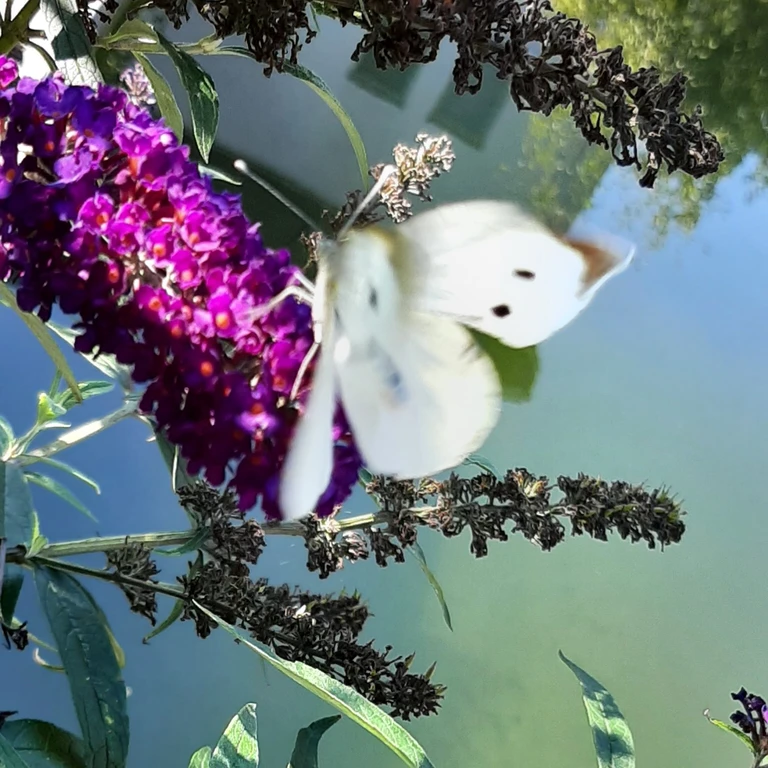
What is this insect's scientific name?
Pieris brassicae
